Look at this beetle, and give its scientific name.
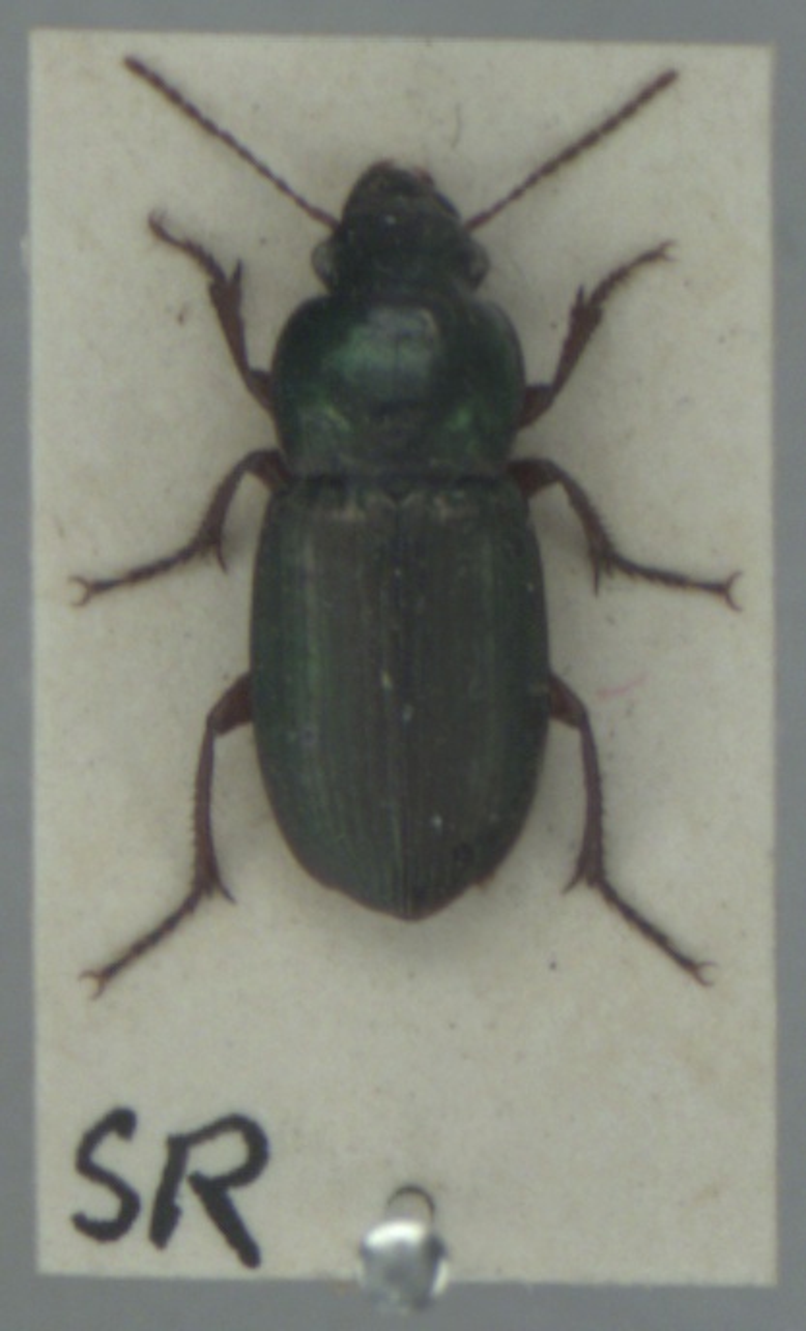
Harpalus affinis
